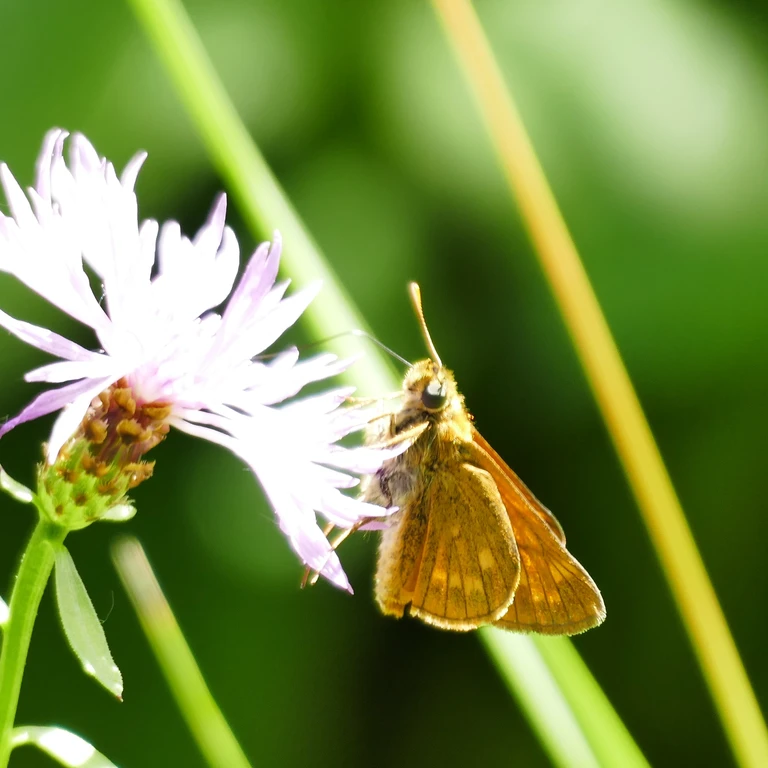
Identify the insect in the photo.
Ochlodes sylvanus (also Ochlodes venata)
